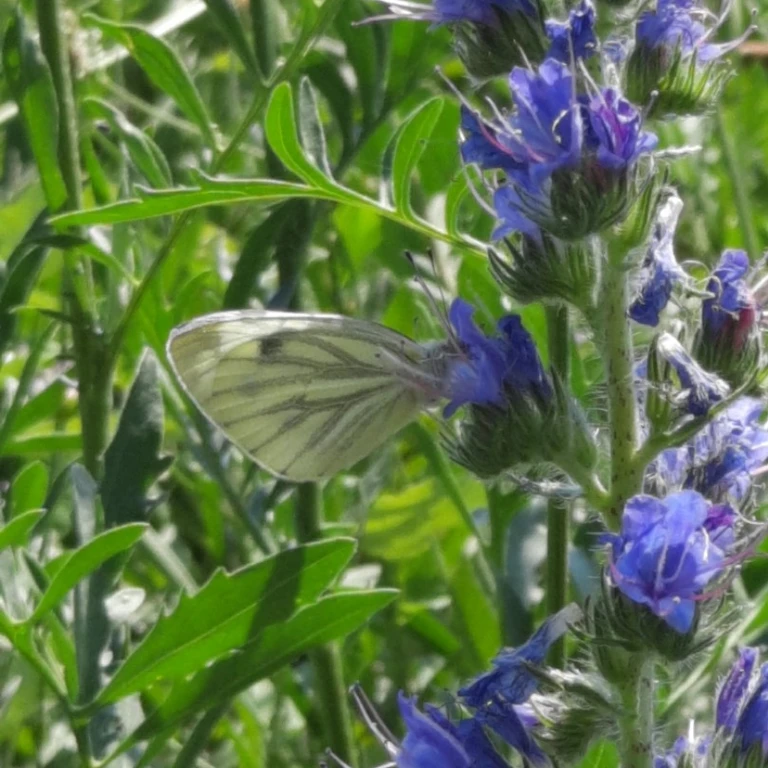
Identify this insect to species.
Pieris napi
